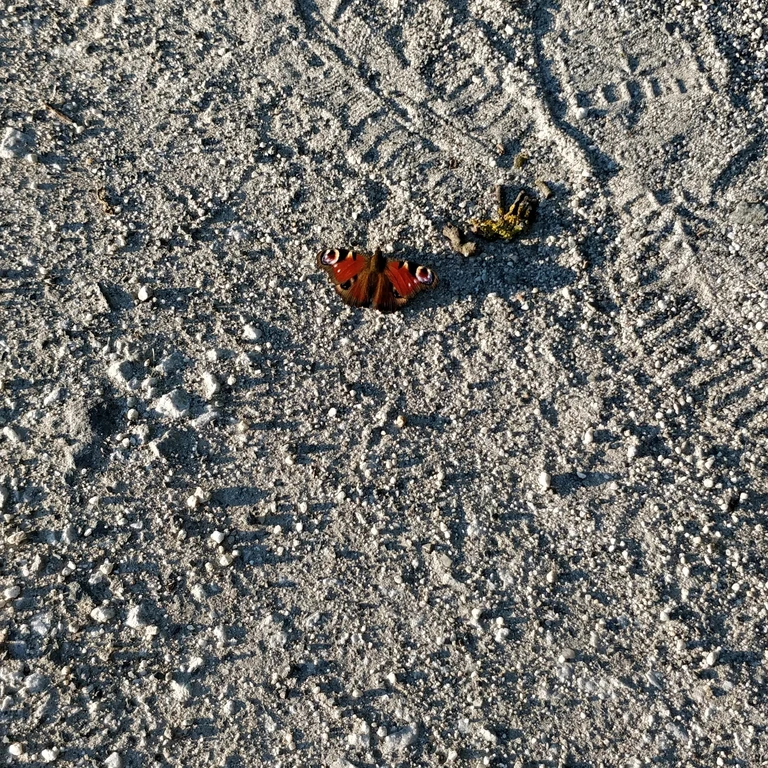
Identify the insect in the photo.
Aglais io
